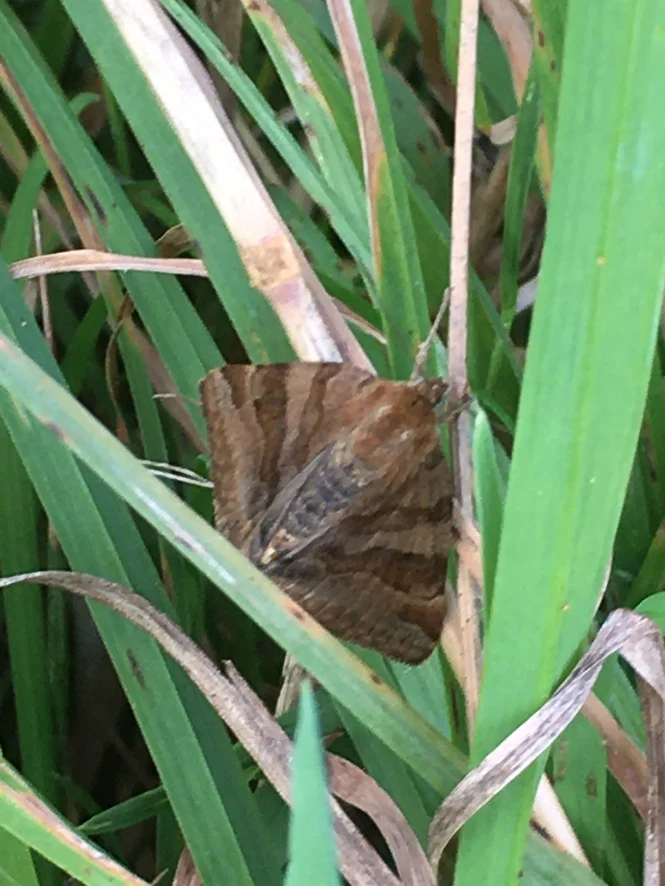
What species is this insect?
Euclidia glyphica
